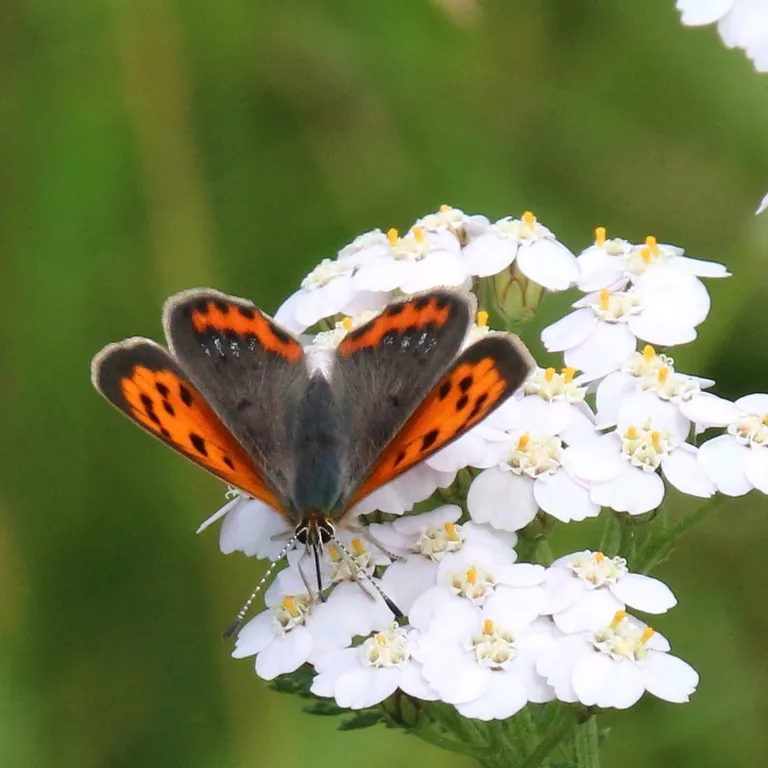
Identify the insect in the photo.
Lycaena phlaeas
